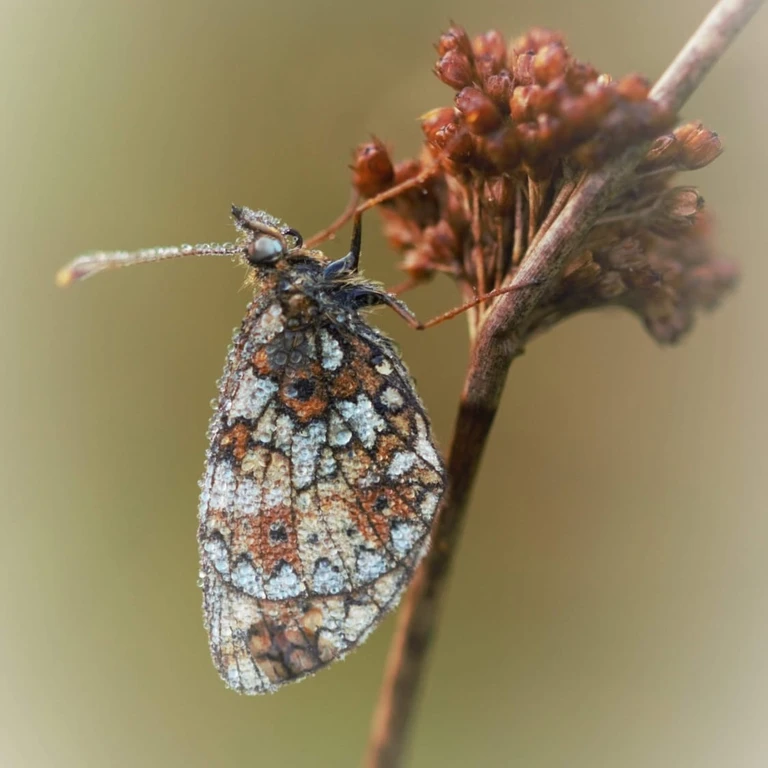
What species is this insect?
Boloria selene
